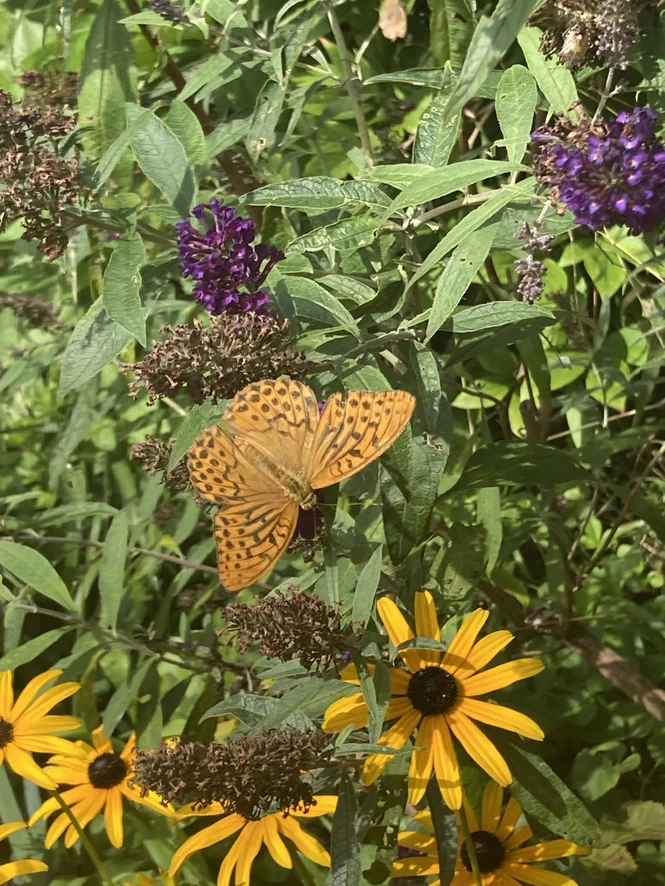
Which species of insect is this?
Argynnis paphia
